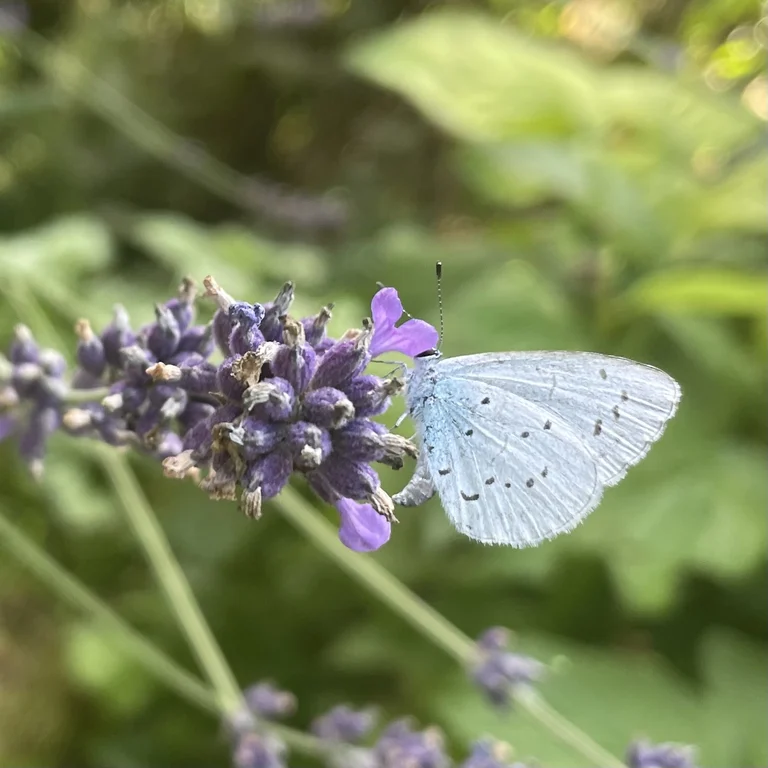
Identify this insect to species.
Celastrina argiolus
